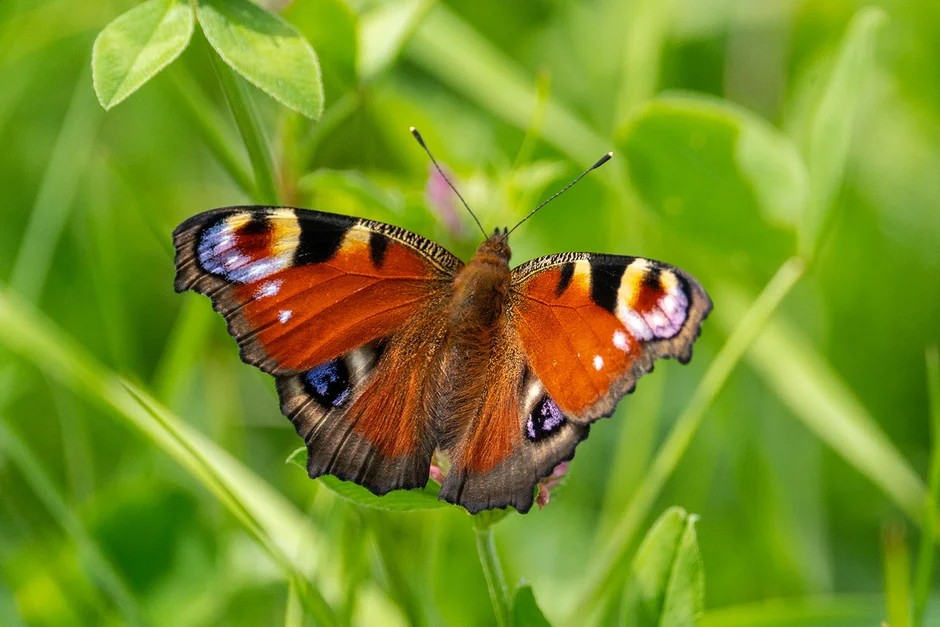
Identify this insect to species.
Aglais io
